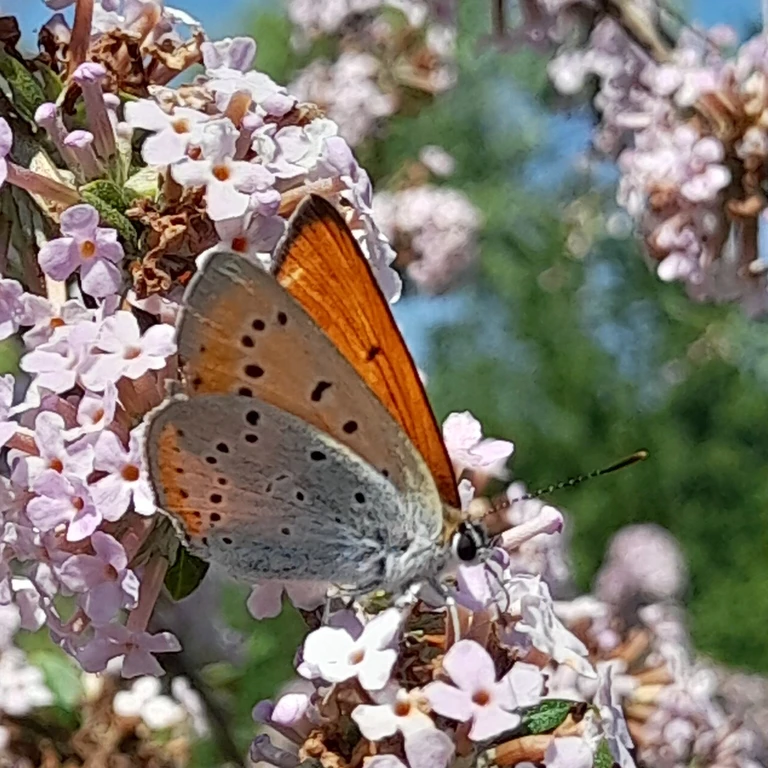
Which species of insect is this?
Lycaena dispar
